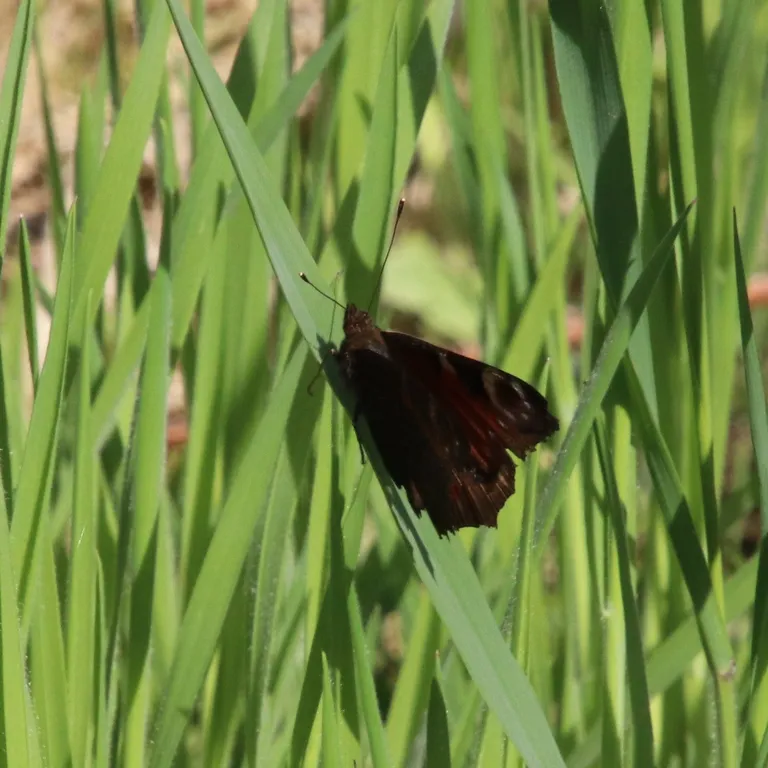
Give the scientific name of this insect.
Aglais io
